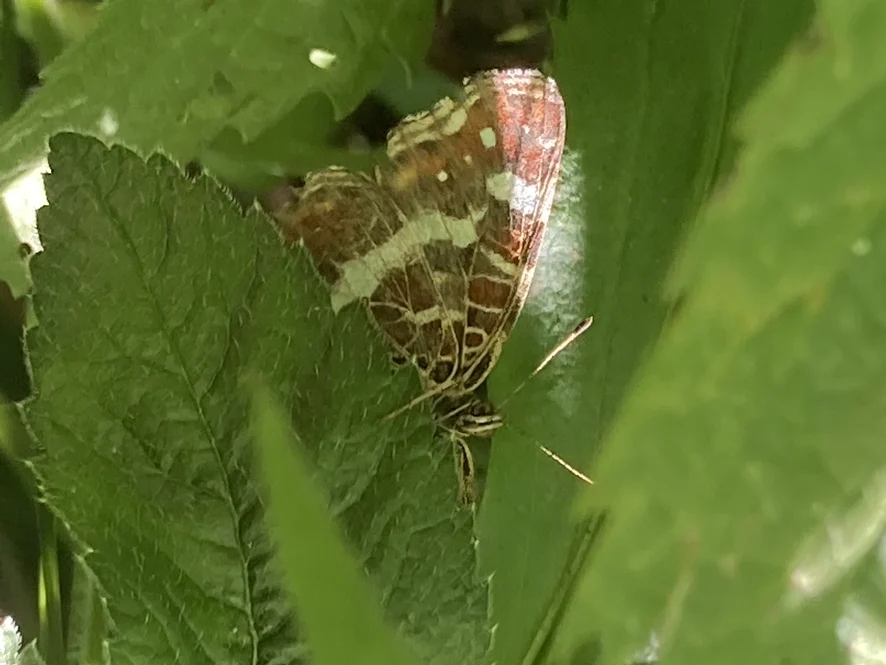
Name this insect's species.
Araschnia levana
